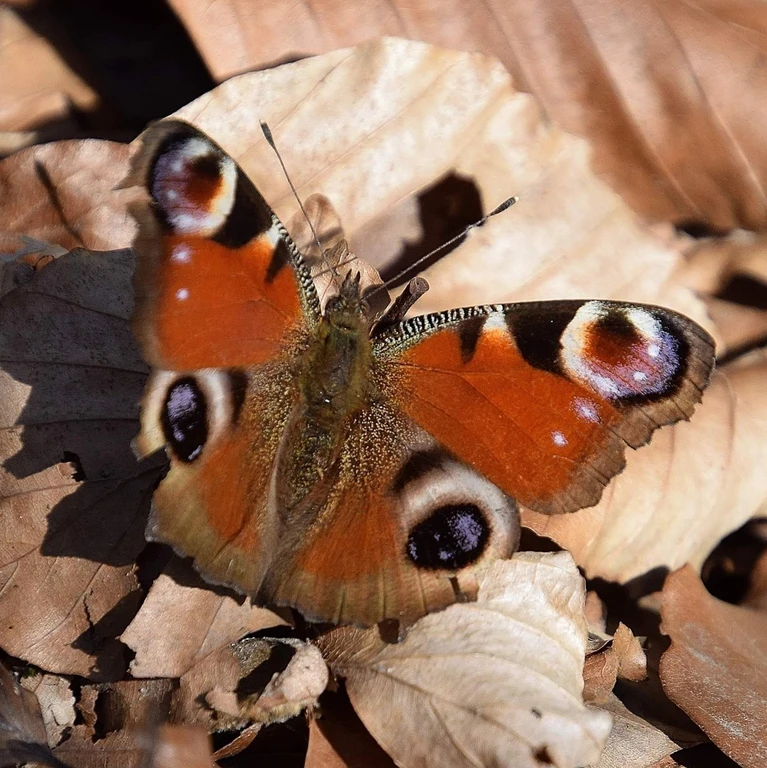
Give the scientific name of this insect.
Aglais io
